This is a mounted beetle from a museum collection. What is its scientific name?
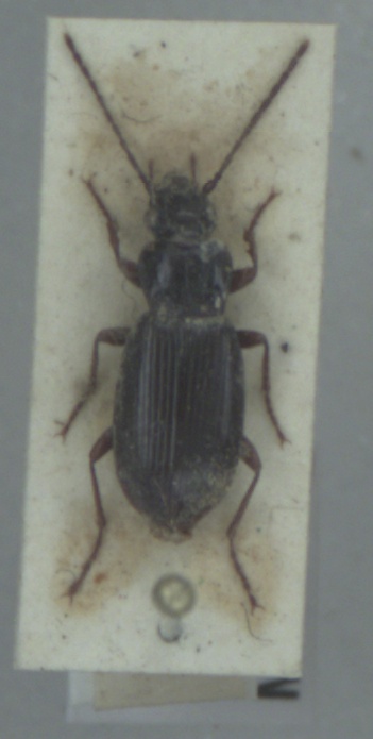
Patrobus atrorufus
